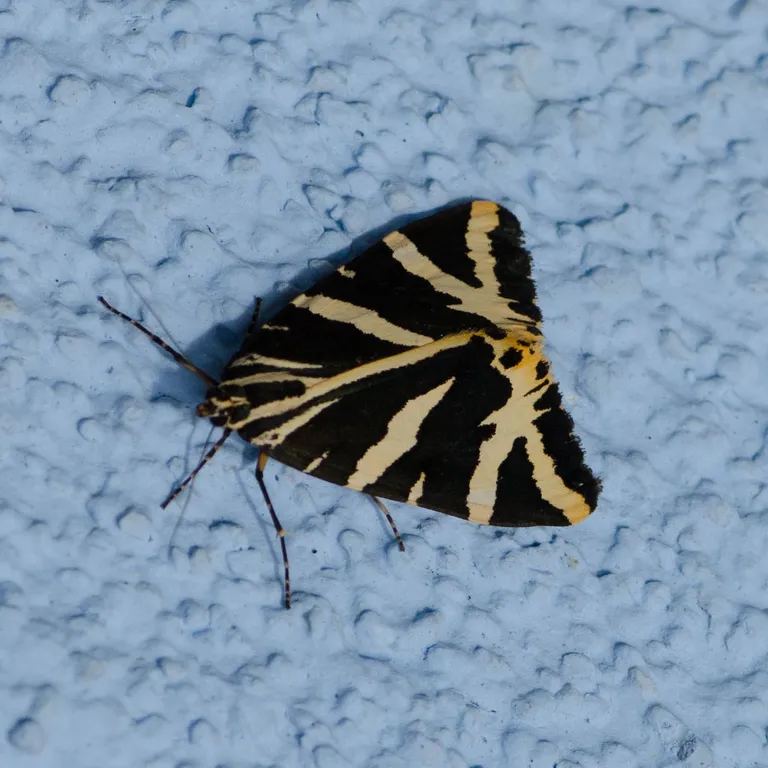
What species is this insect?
Euplagia quadripunctaria
